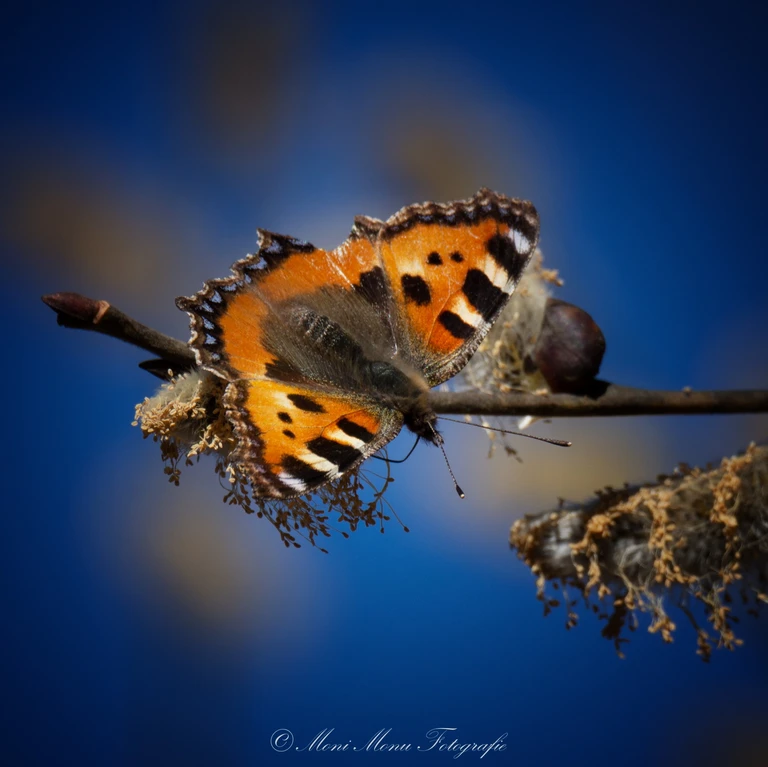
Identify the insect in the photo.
Aglais urticae
